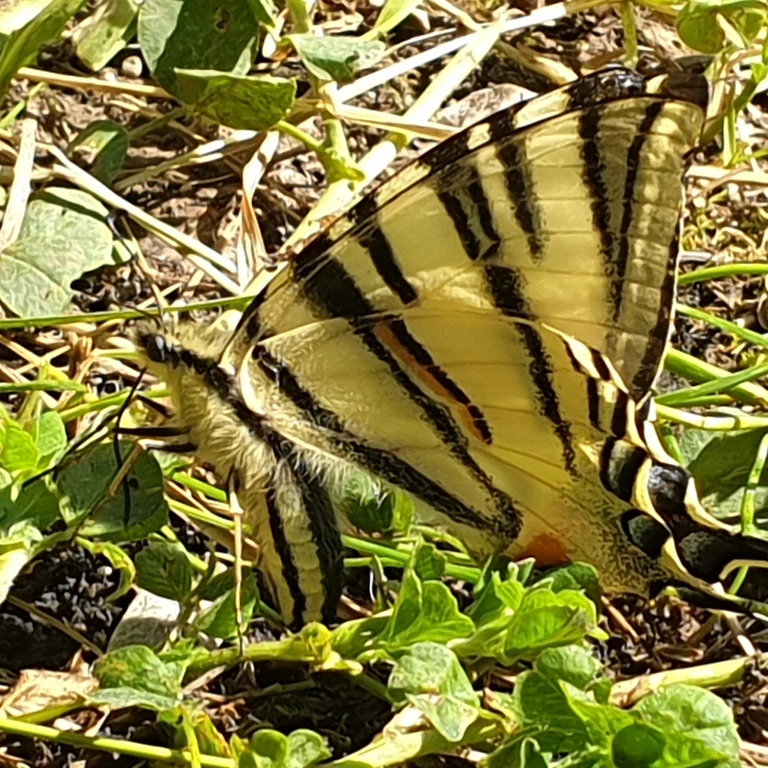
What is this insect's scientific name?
Iphiclides podalirius
